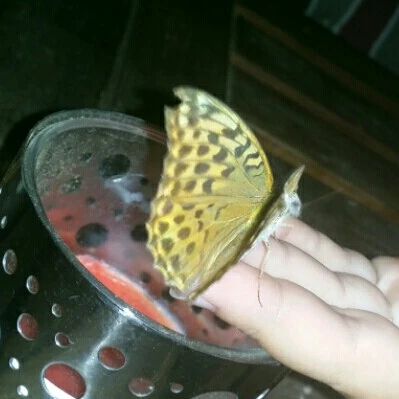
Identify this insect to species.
Argynnis paphia
